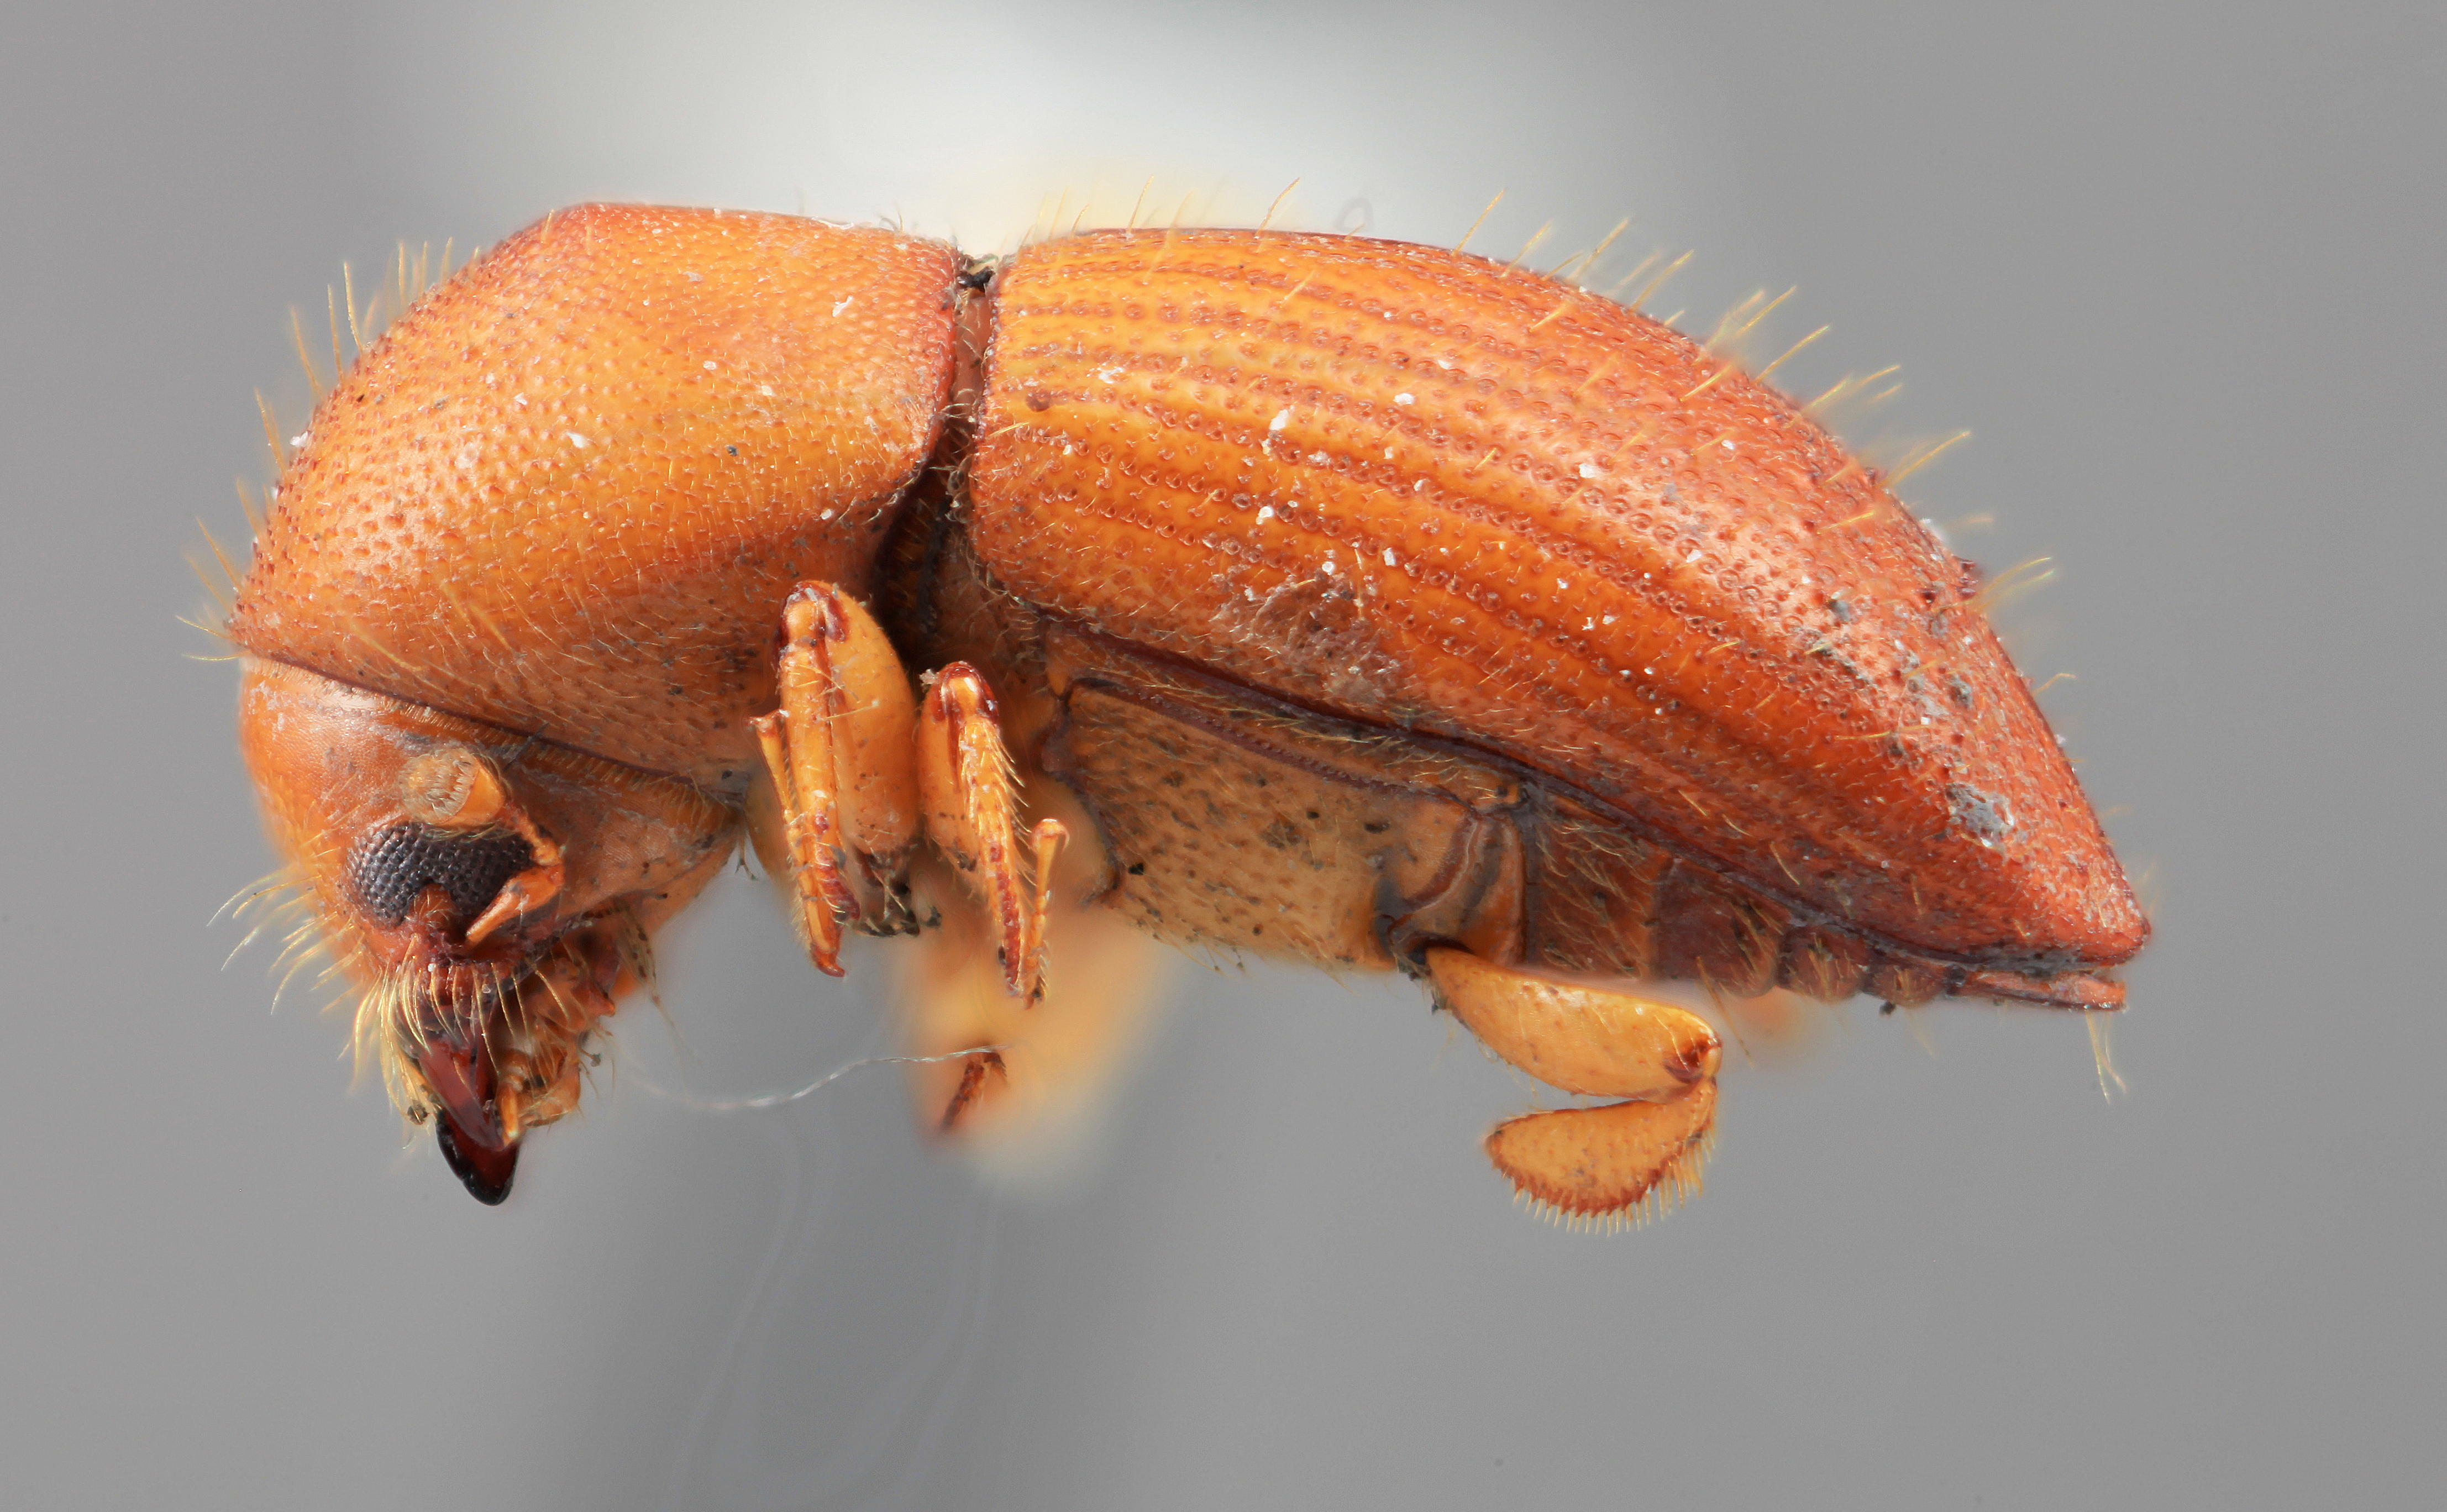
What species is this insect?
Xyleborus rugulosipes
